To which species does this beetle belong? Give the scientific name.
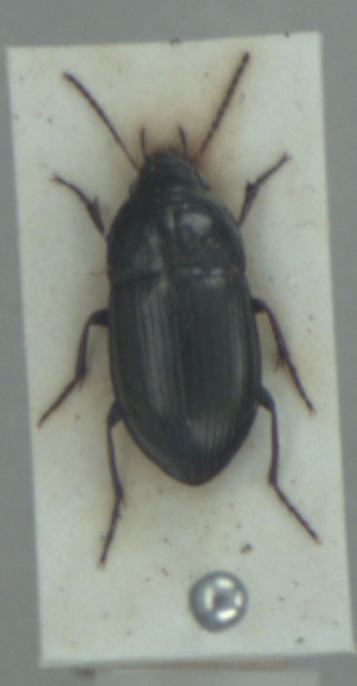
Amara convexior
